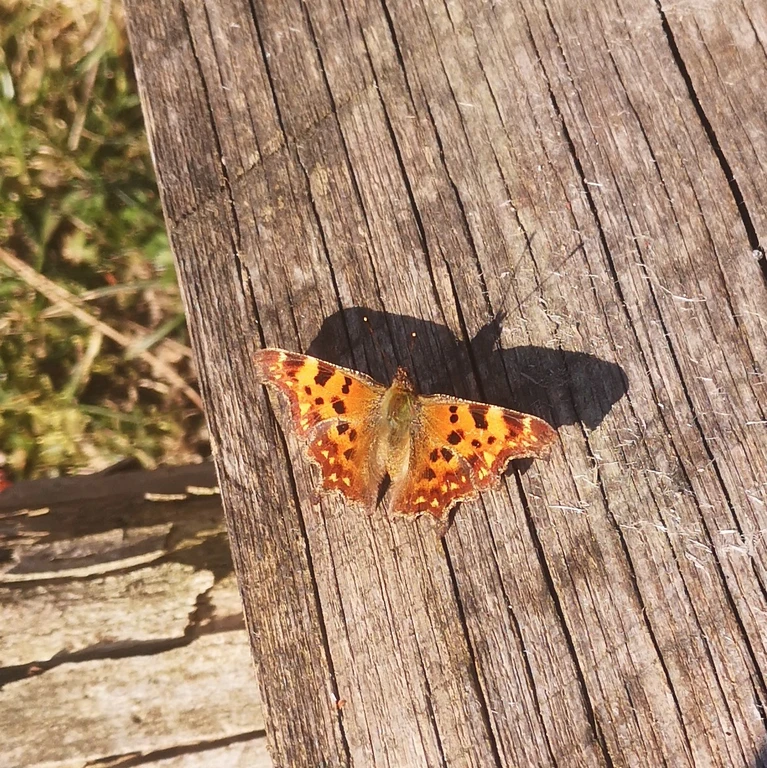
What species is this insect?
Polygonia c-album
